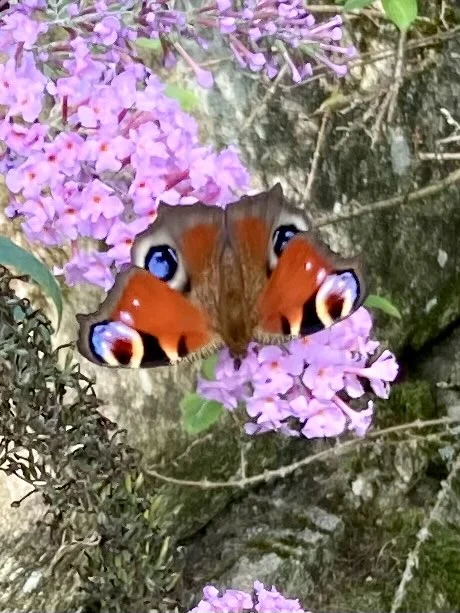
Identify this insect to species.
Aglais io
